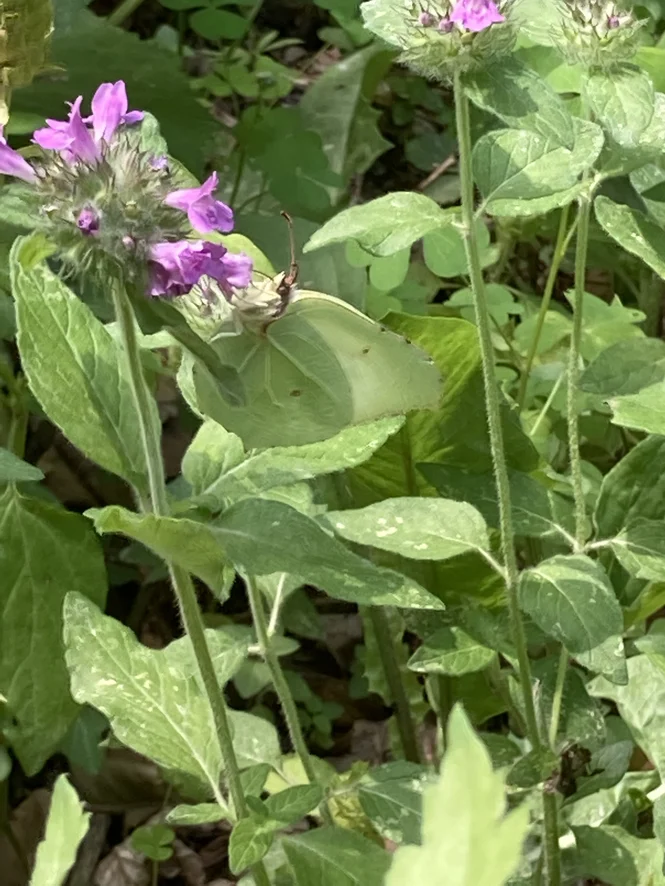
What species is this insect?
Gonepteryx rhamni
